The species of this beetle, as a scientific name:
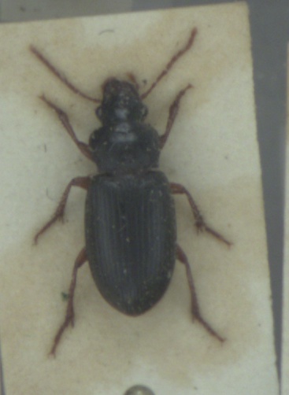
Ophonus rufibarbis
